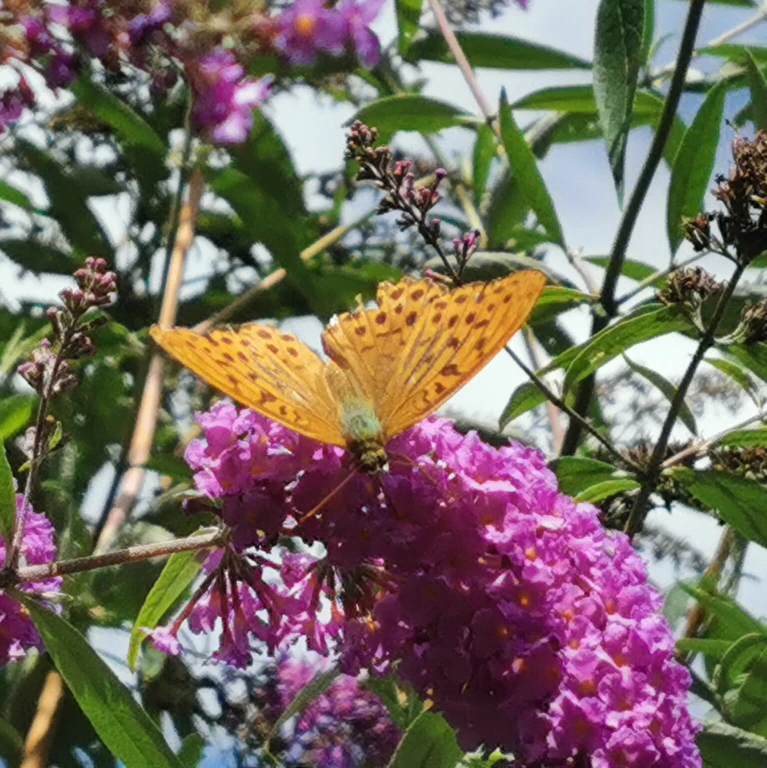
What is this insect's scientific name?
Argynnis paphia
